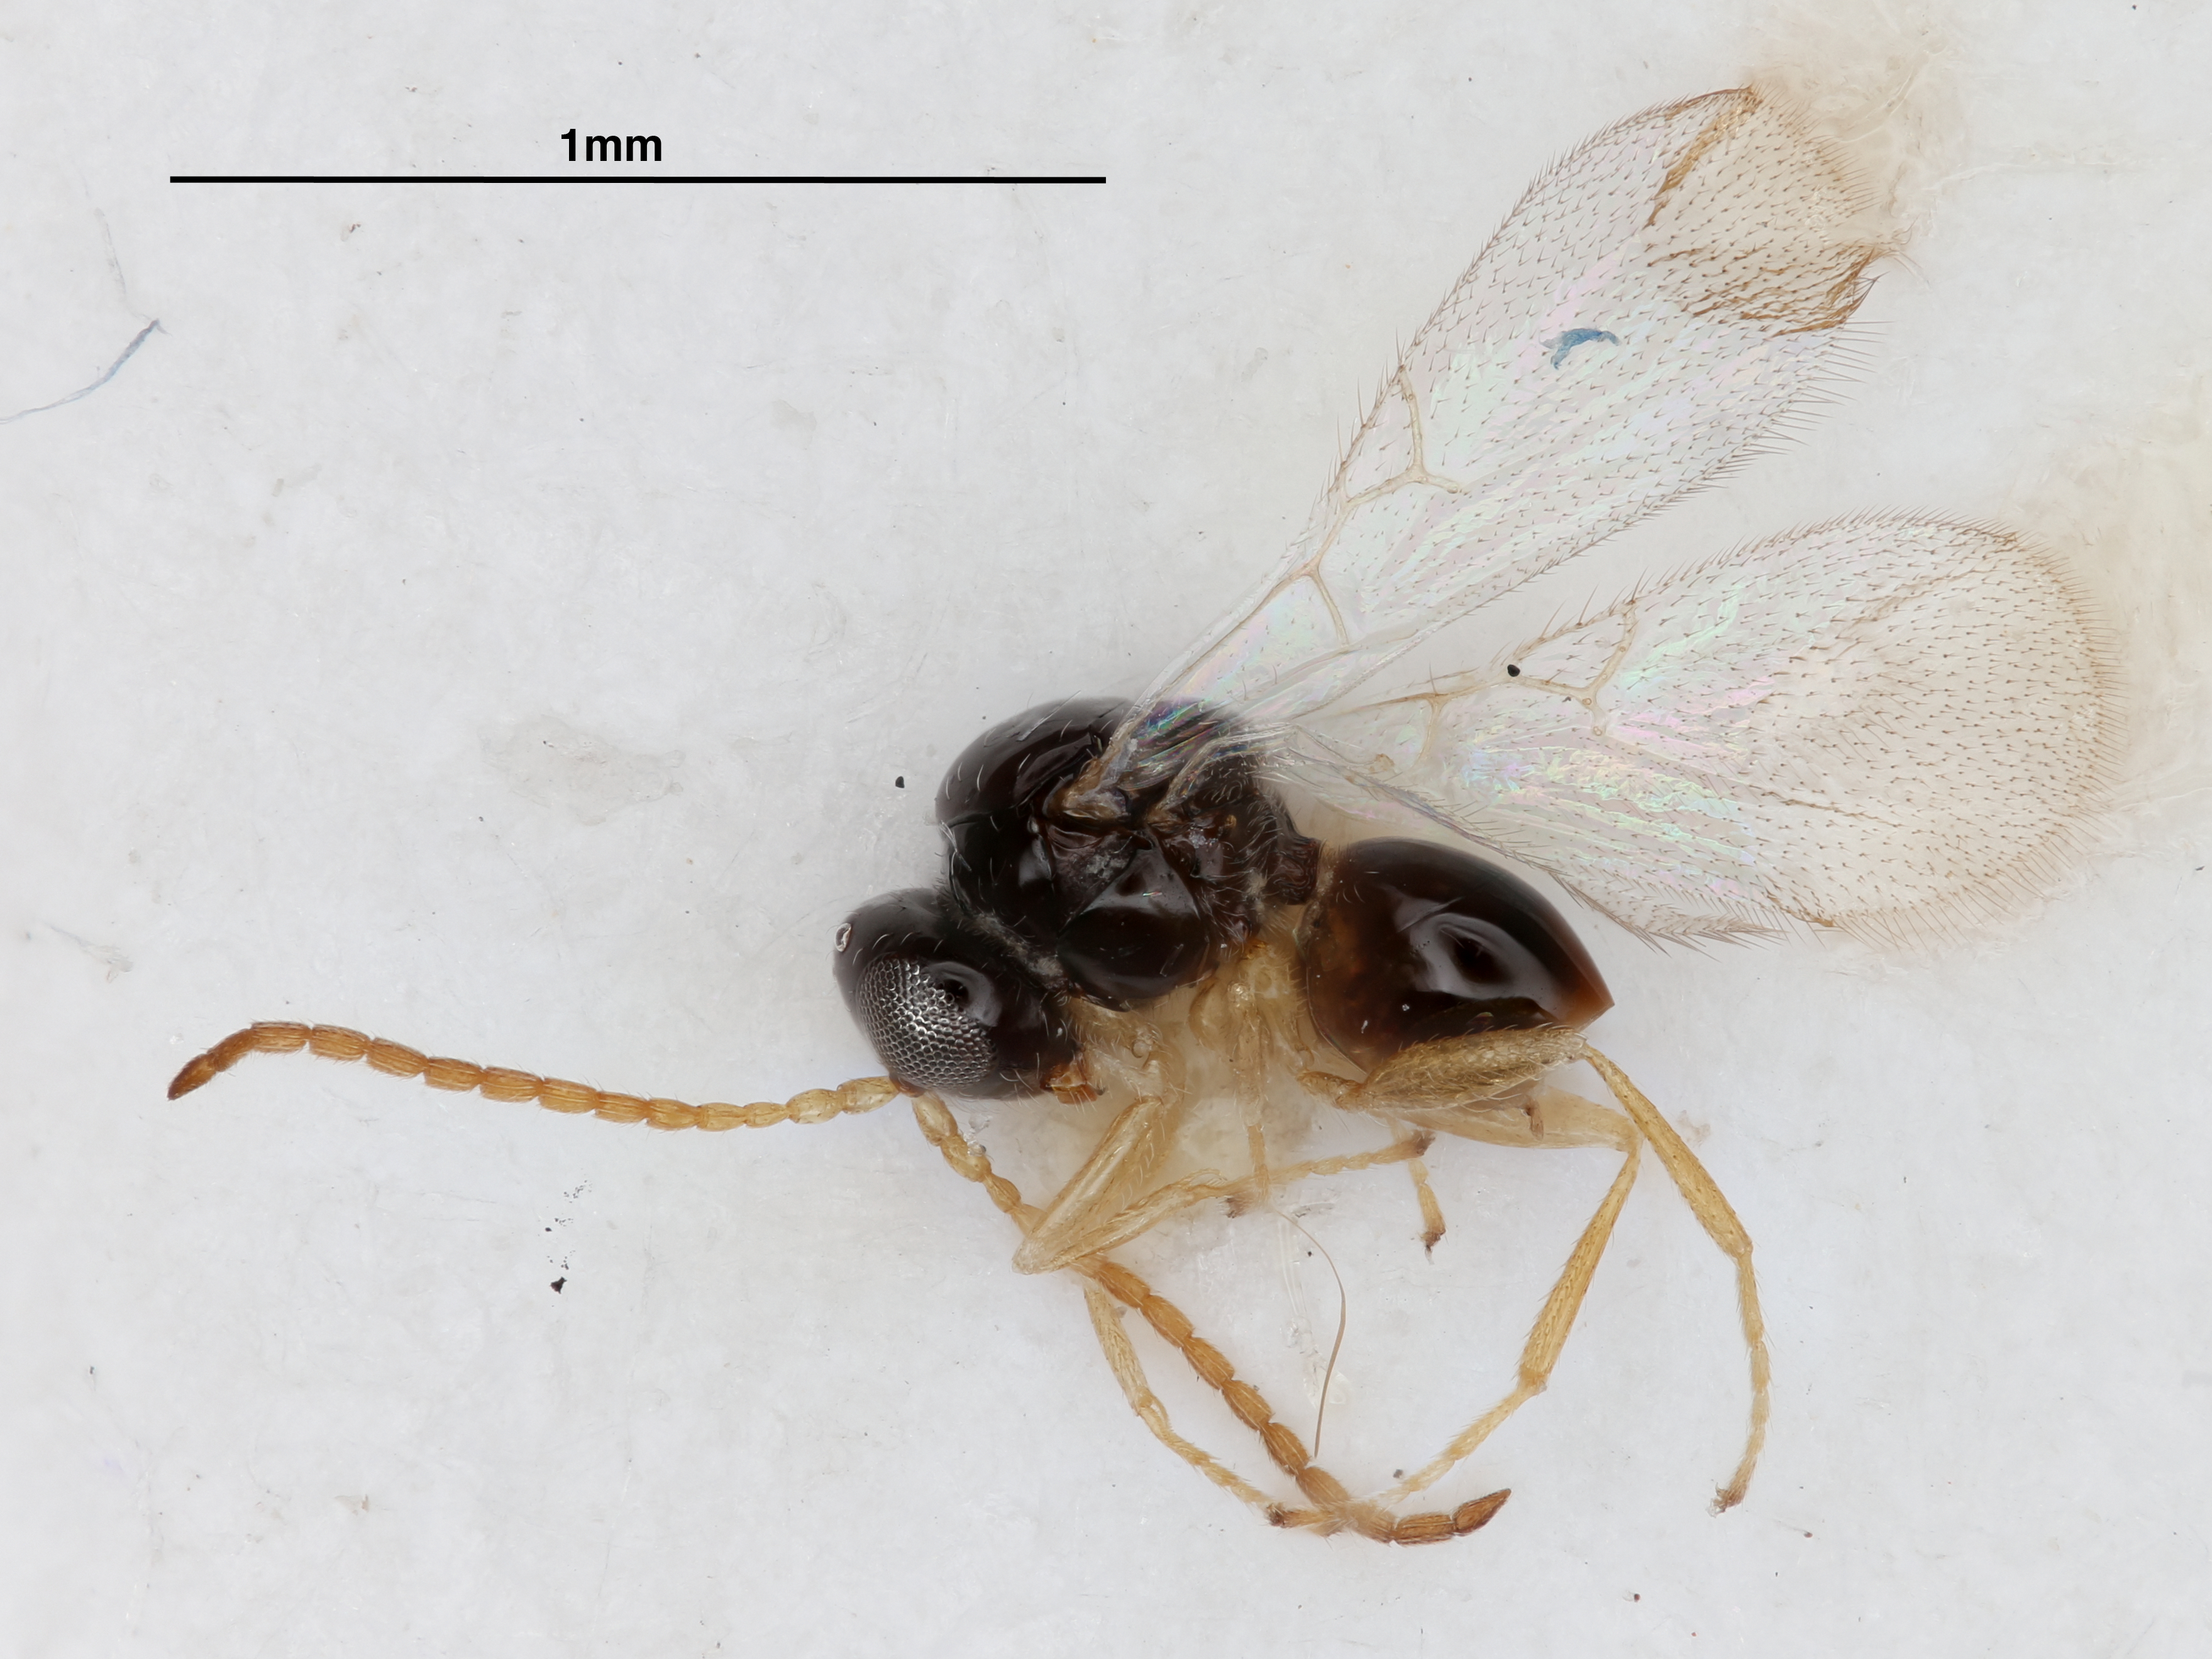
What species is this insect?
Alloxysta petchabunensis
